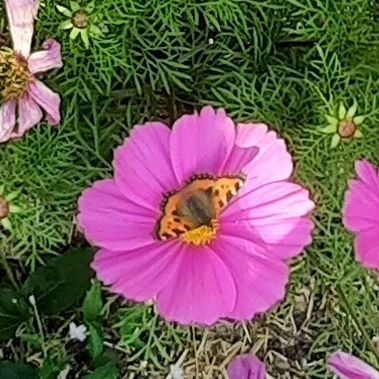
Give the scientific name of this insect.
Aglais urticae
